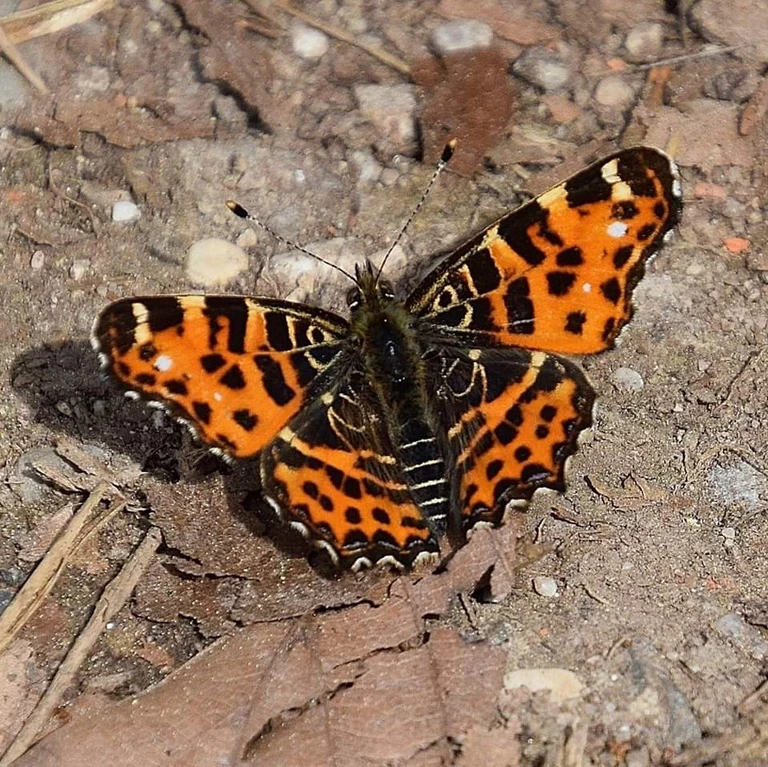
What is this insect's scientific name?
Araschnia levana
